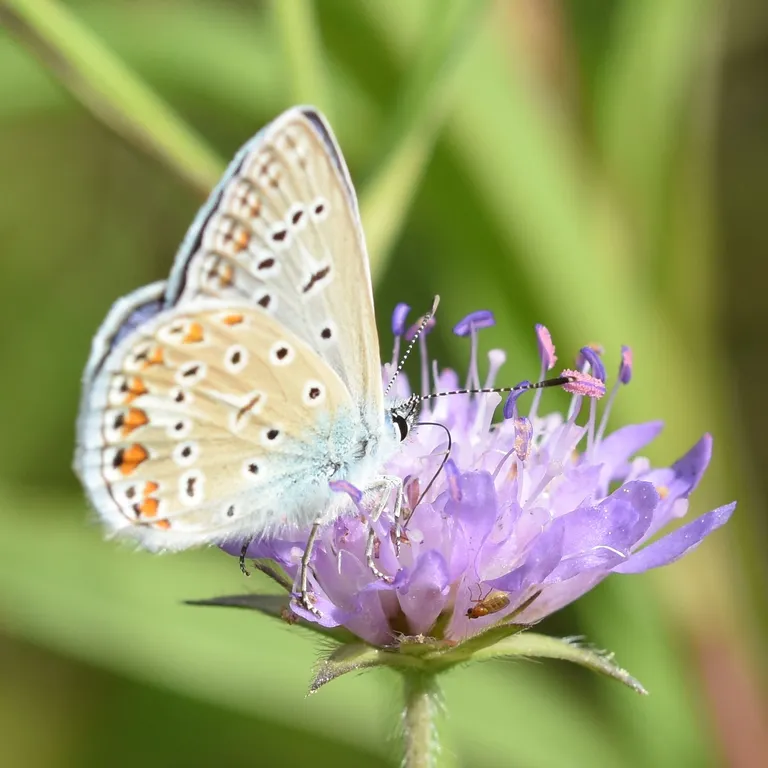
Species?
Polyommatus icarus
